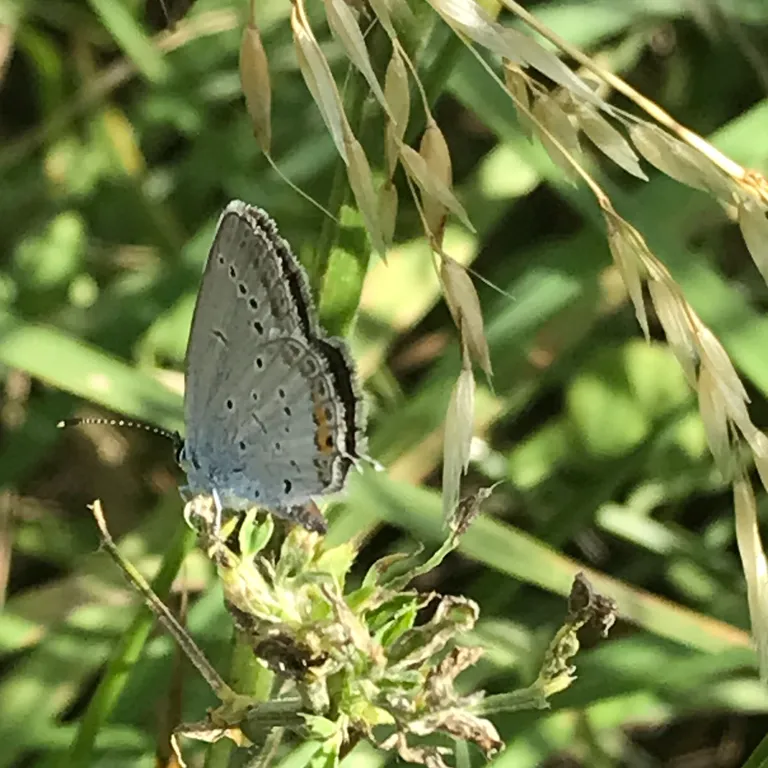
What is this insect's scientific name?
Cupido argiades (also Elkalyce argiades)
